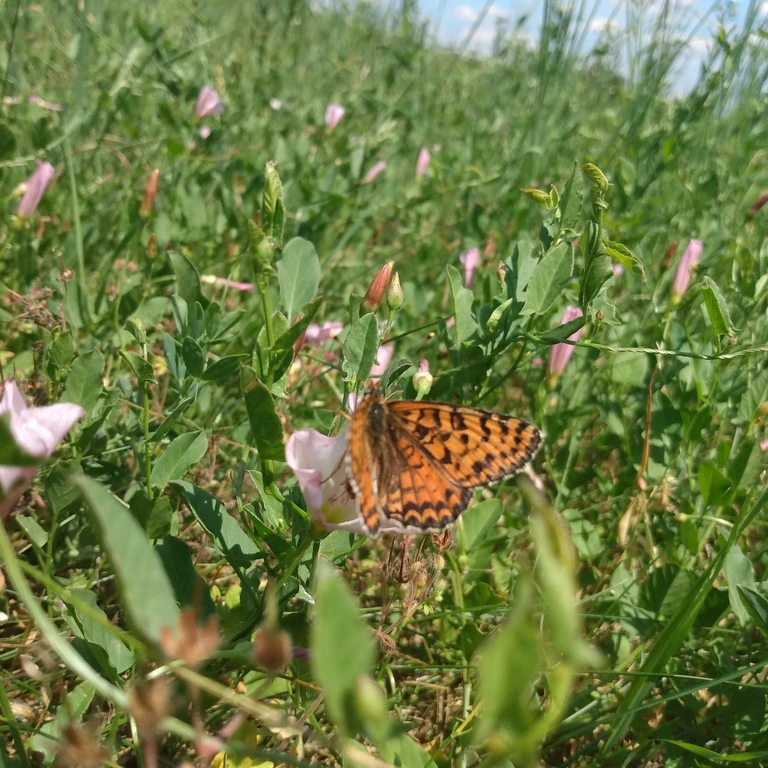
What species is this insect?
Melitaea didyma
